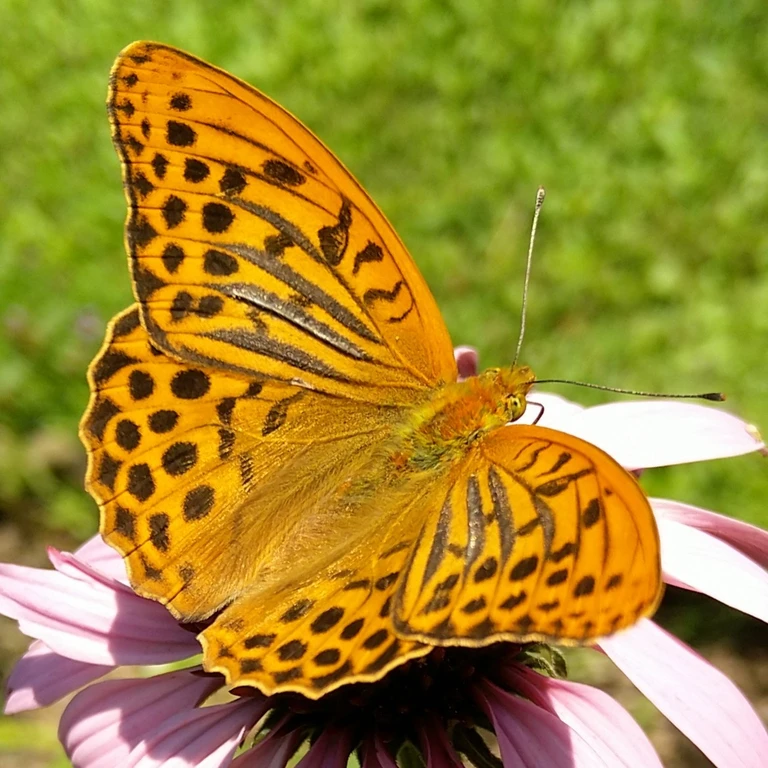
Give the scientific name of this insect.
Argynnis paphia
